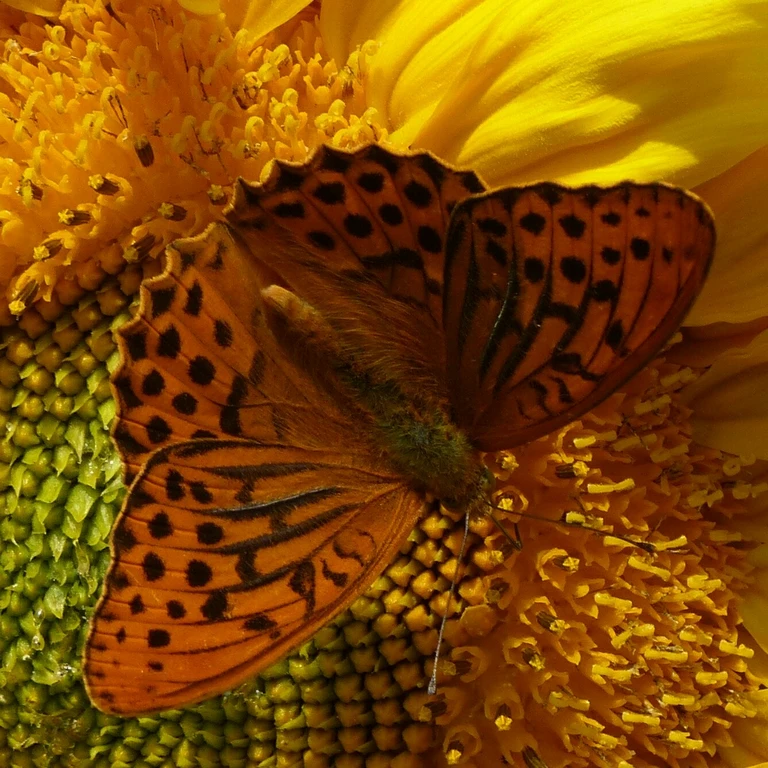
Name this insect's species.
Argynnis paphia
